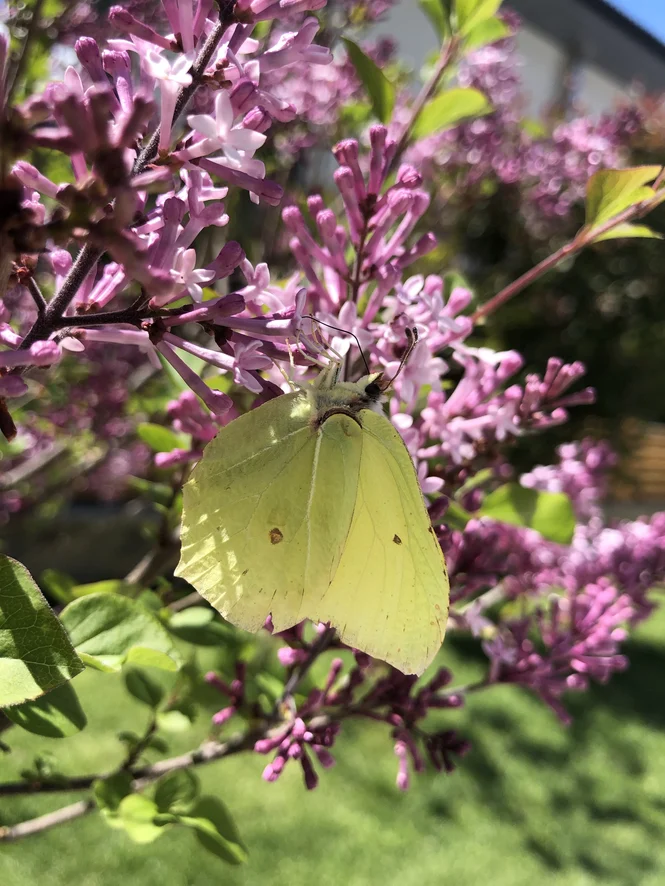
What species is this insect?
Gonepteryx rhamni
